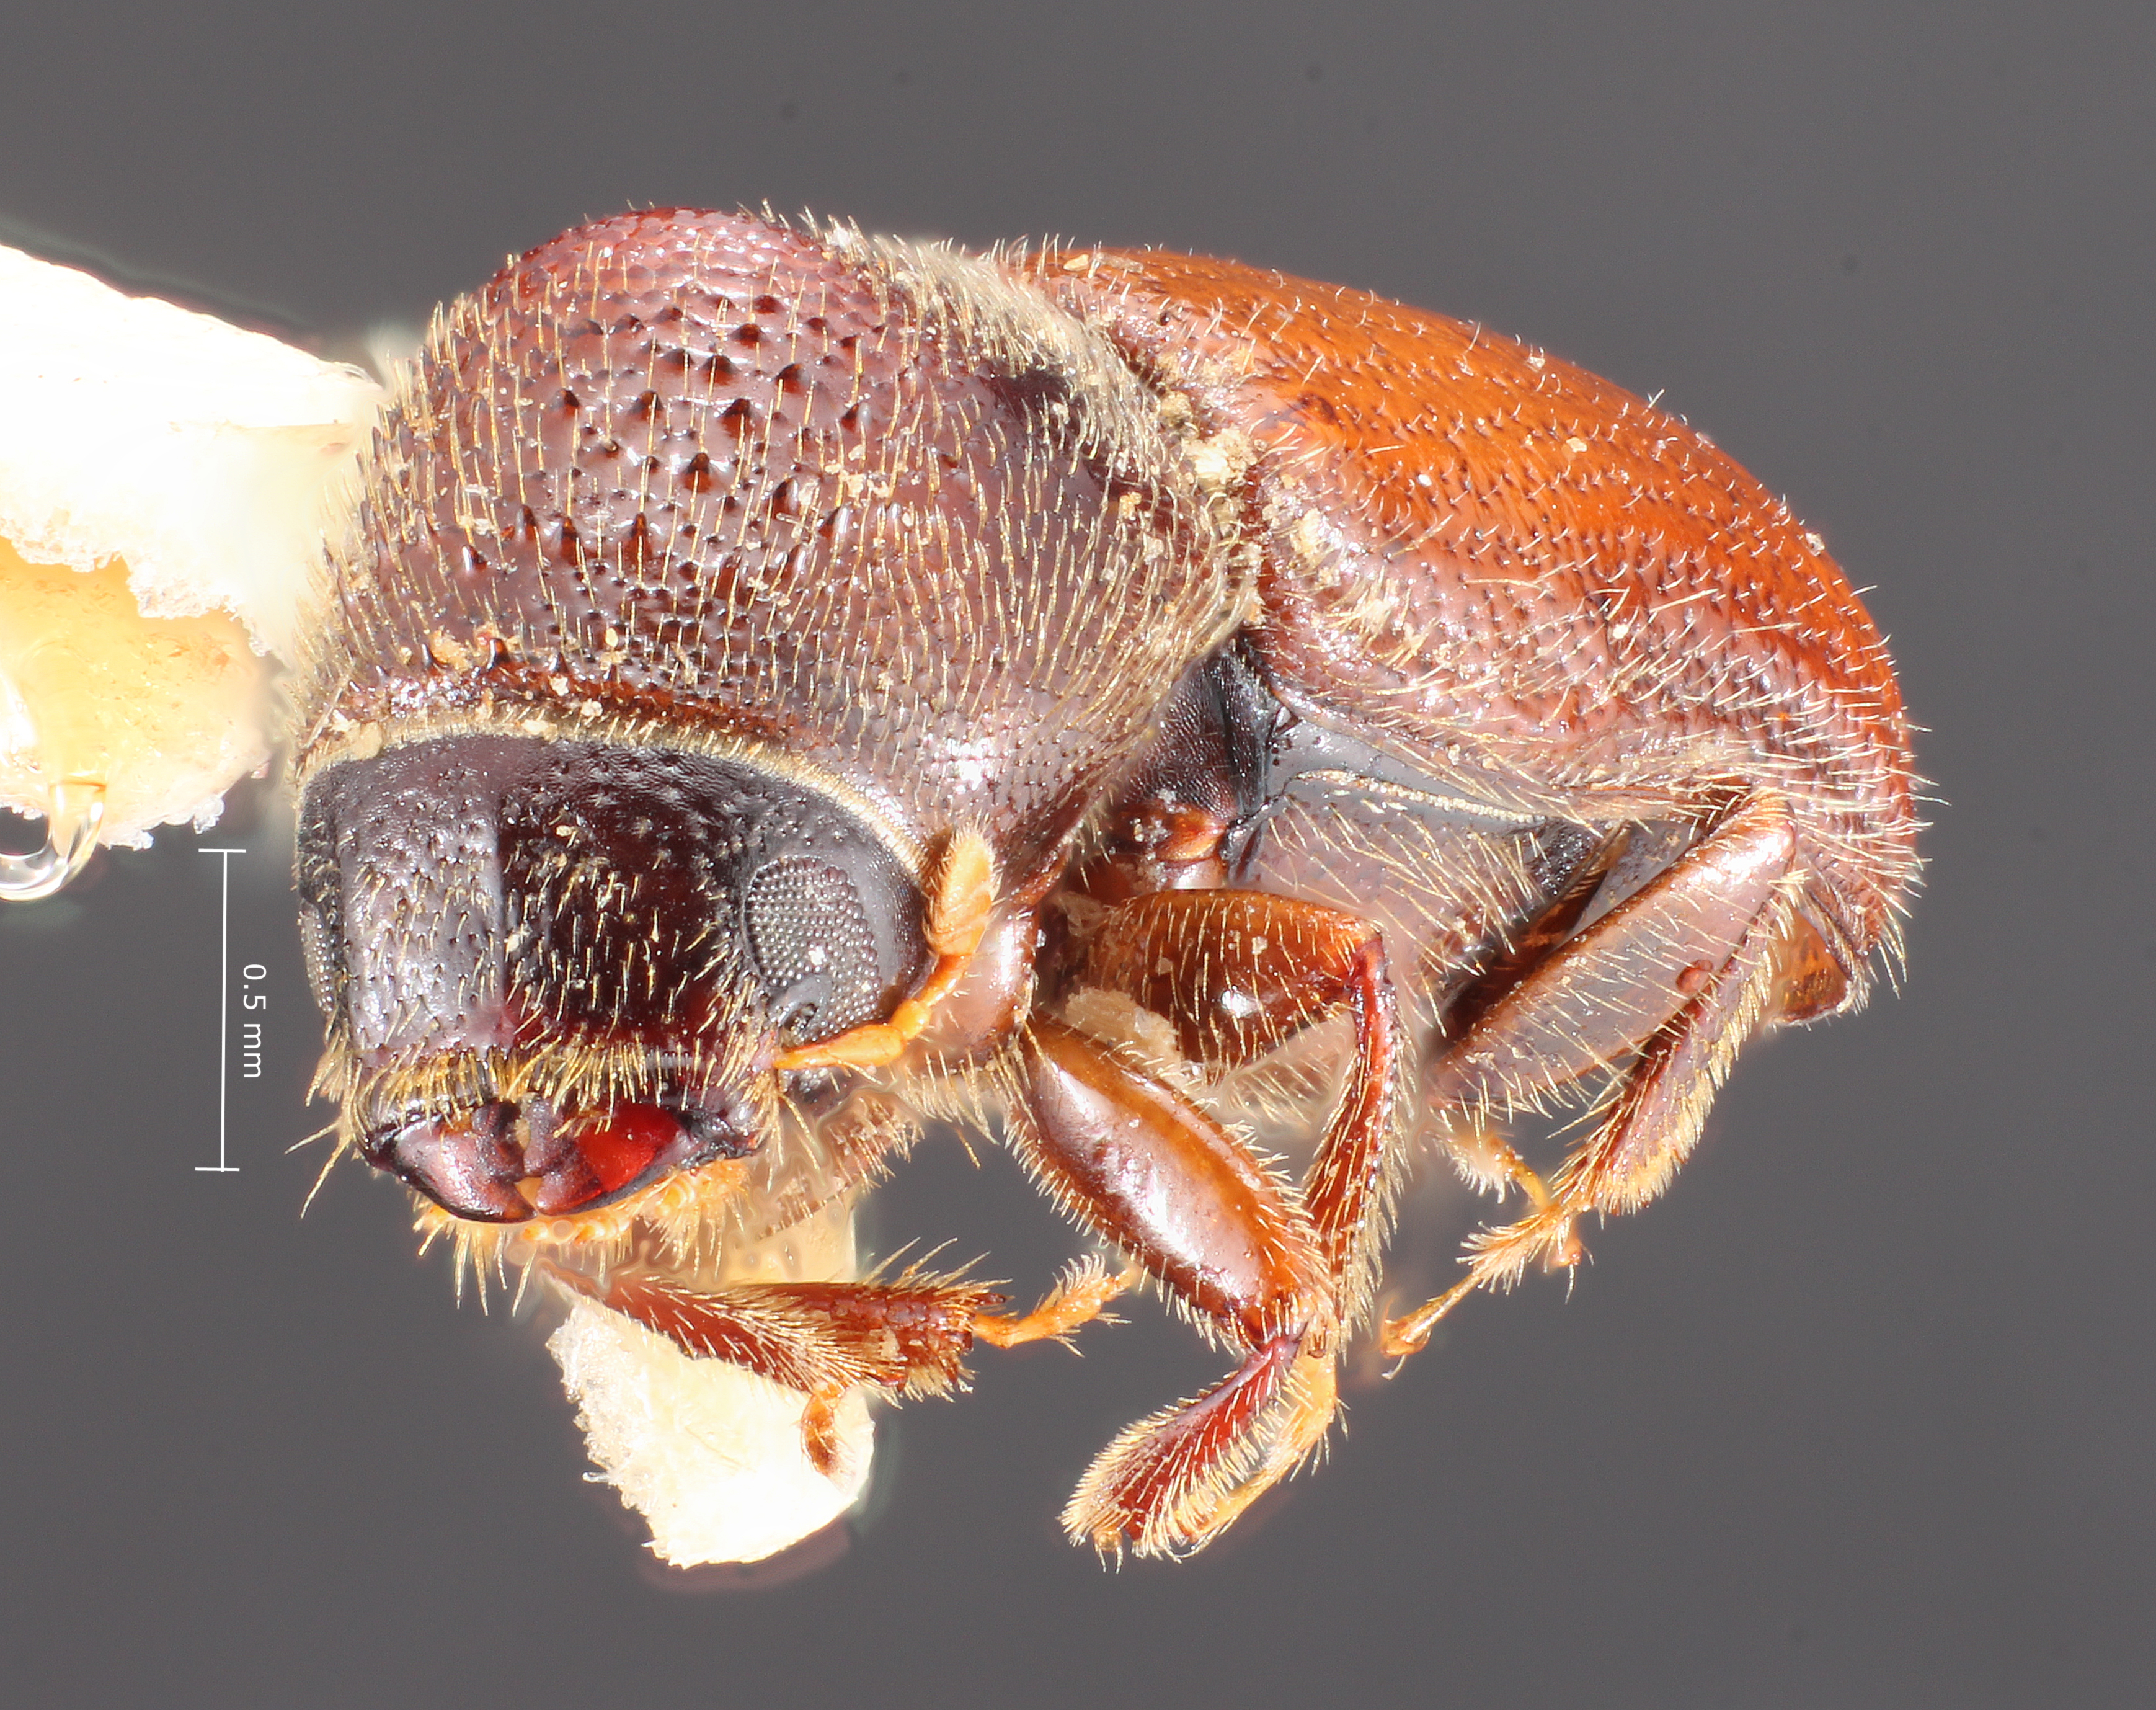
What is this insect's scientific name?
Myeloborus deleoni
